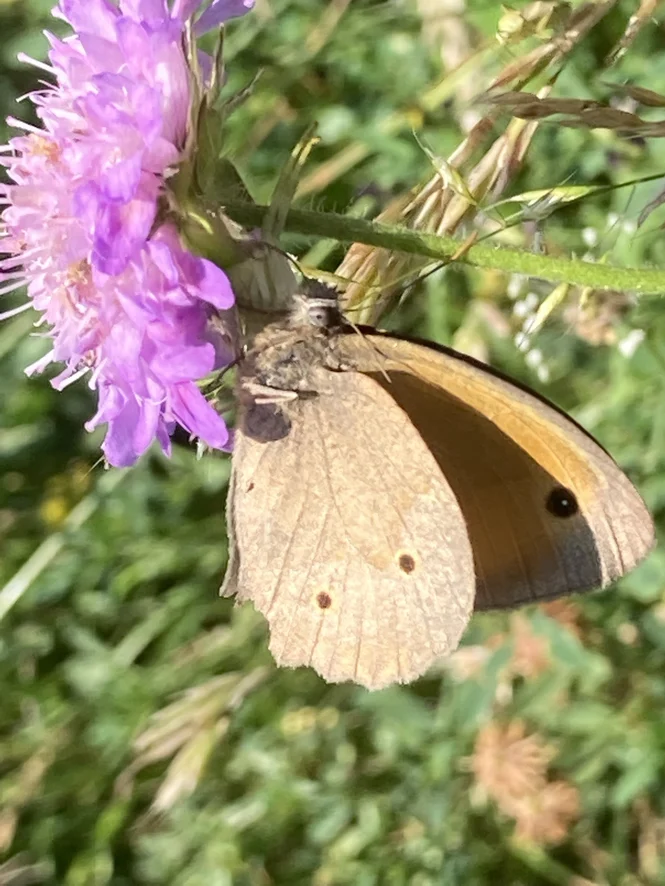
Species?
Maniola jurtina
